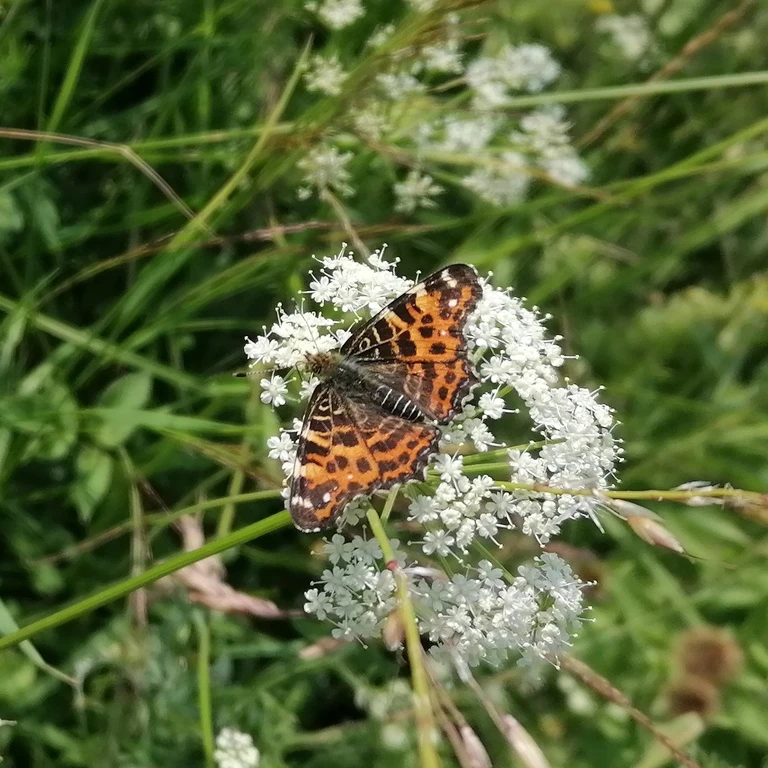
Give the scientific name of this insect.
Araschnia levana
